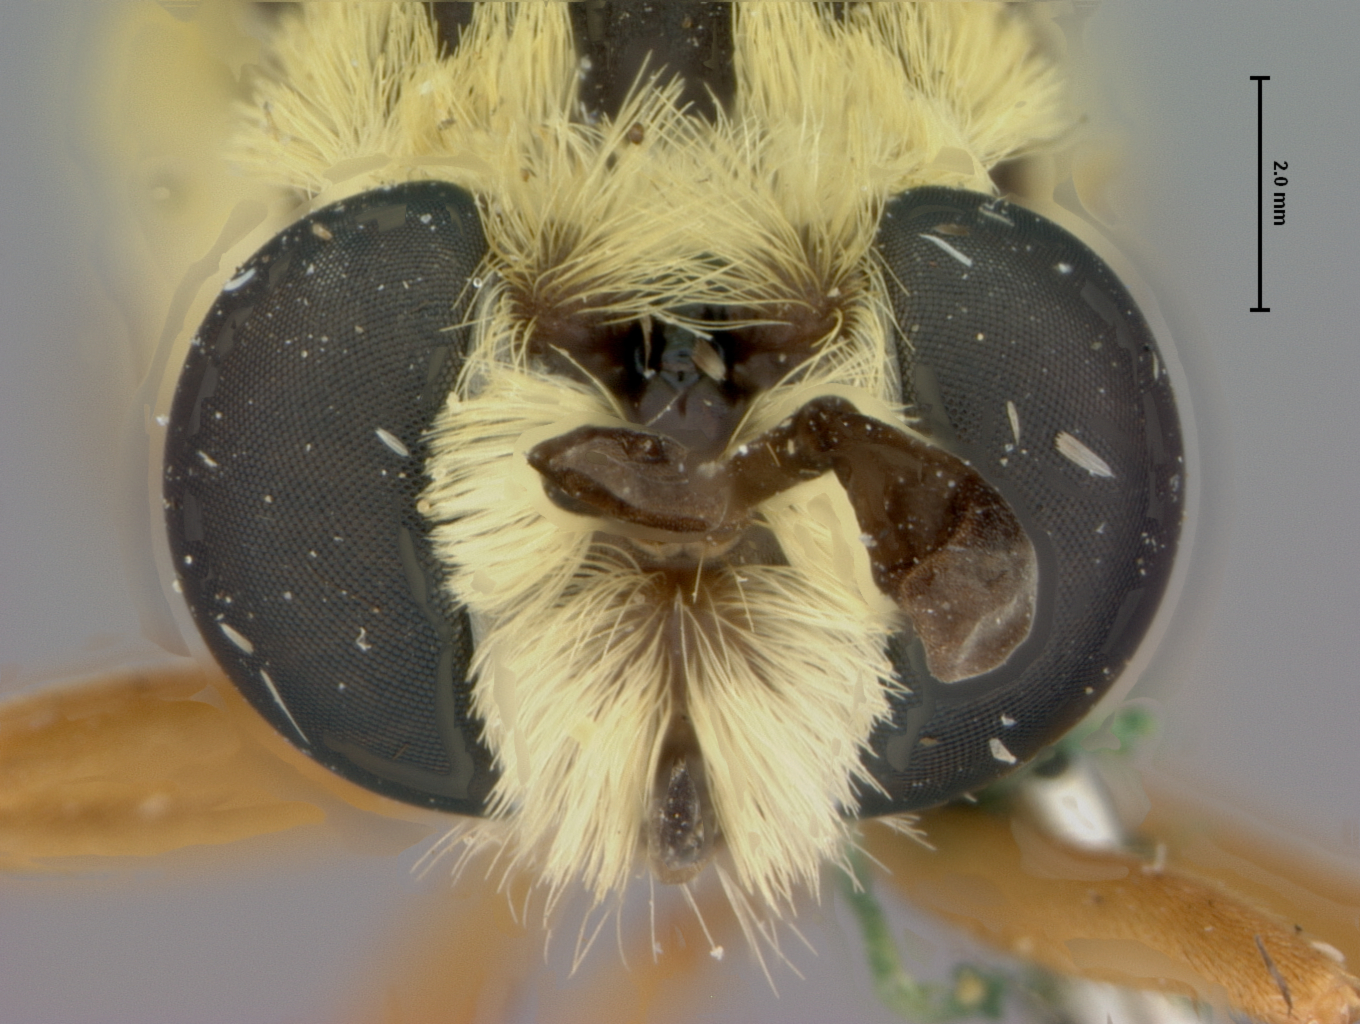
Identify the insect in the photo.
Leptomydas hirtus
